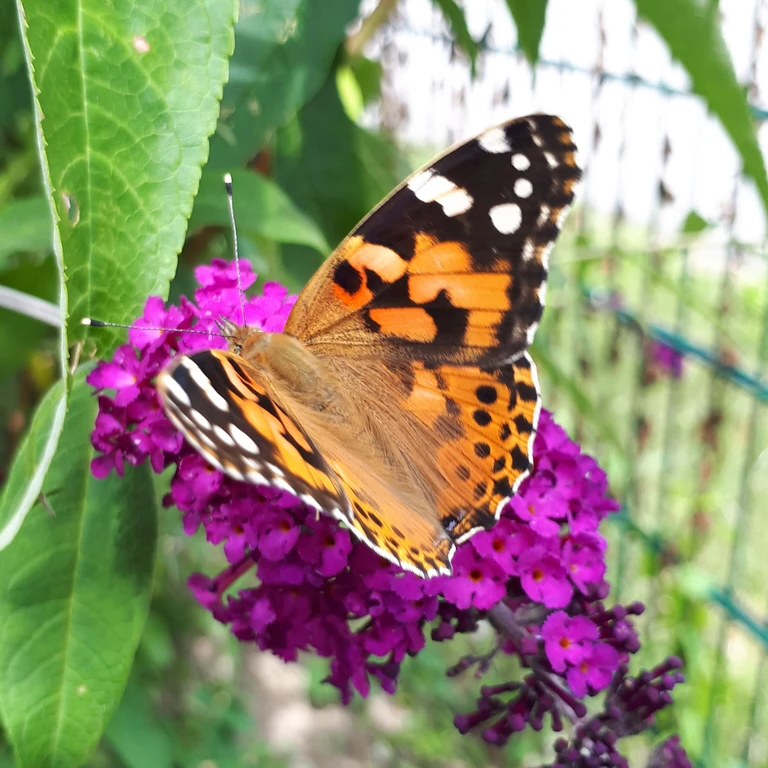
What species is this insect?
Vanessa cardui
